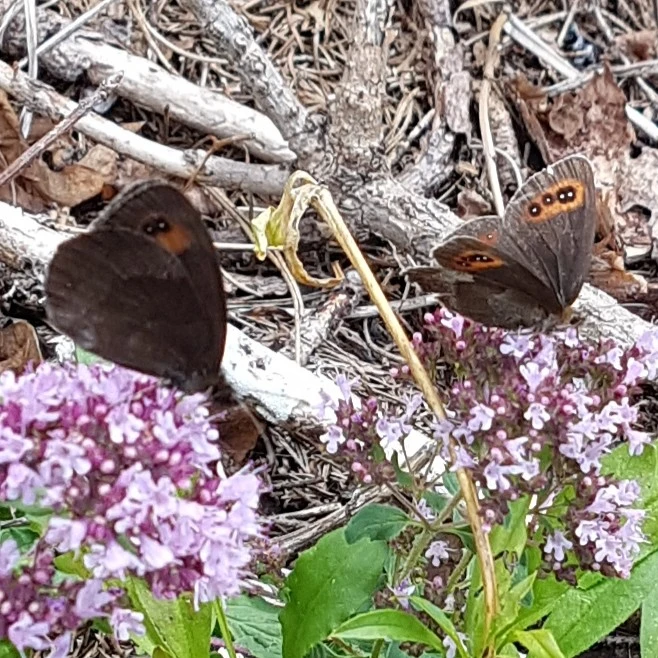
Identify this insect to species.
Erebia aethiops
